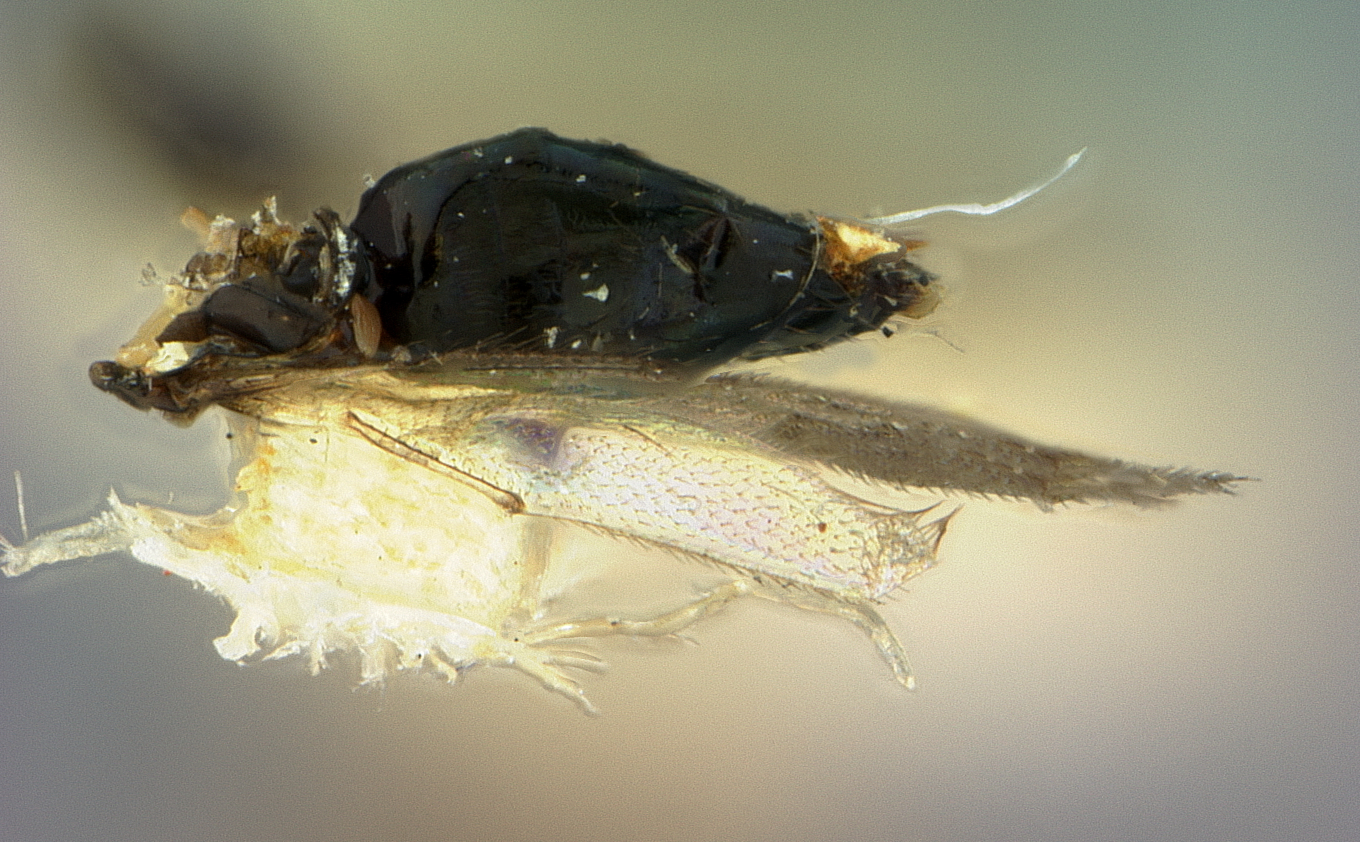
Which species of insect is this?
Tetrastichus anthracinus
